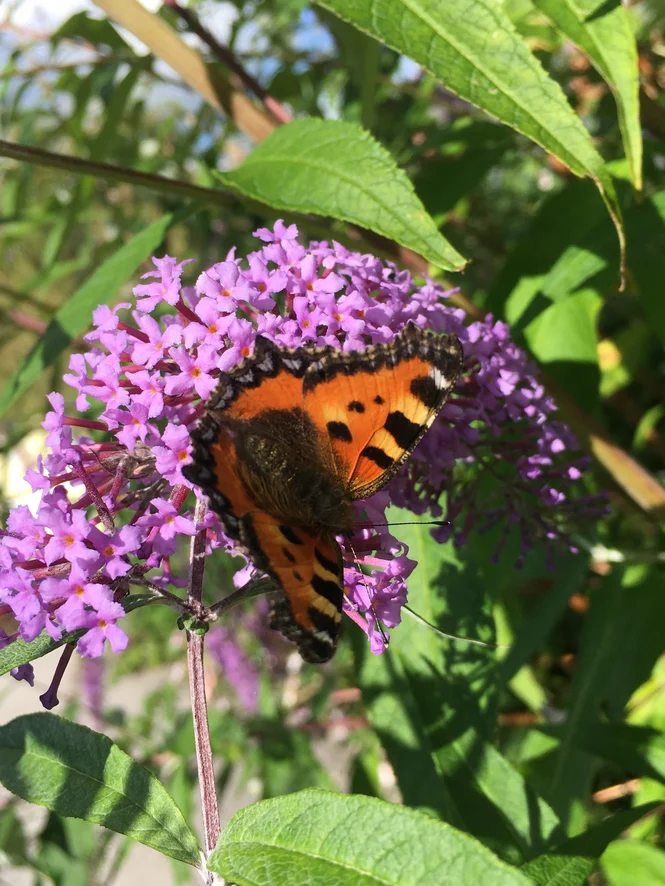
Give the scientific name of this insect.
Aglais urticae
